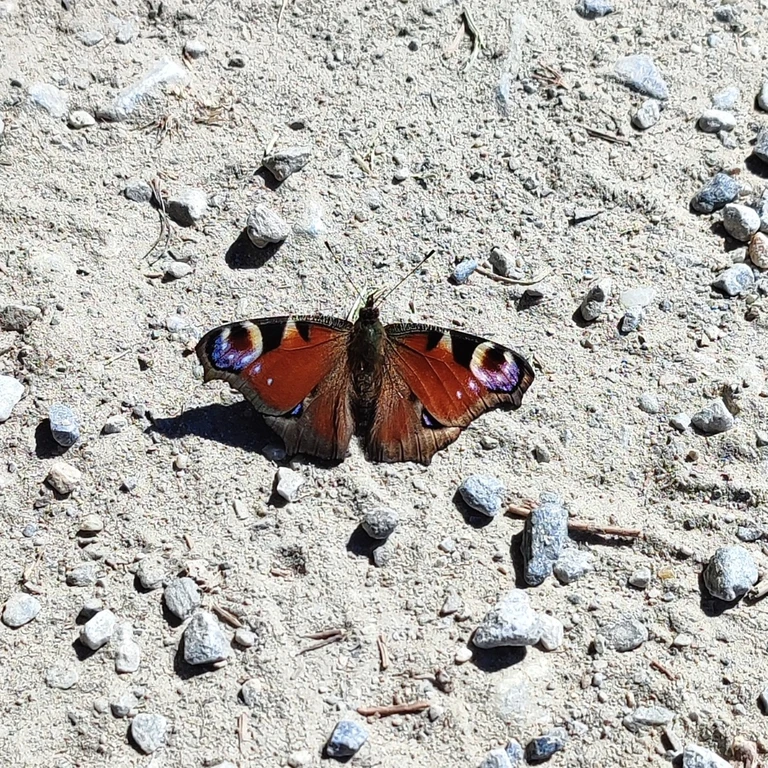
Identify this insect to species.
Aglais io
